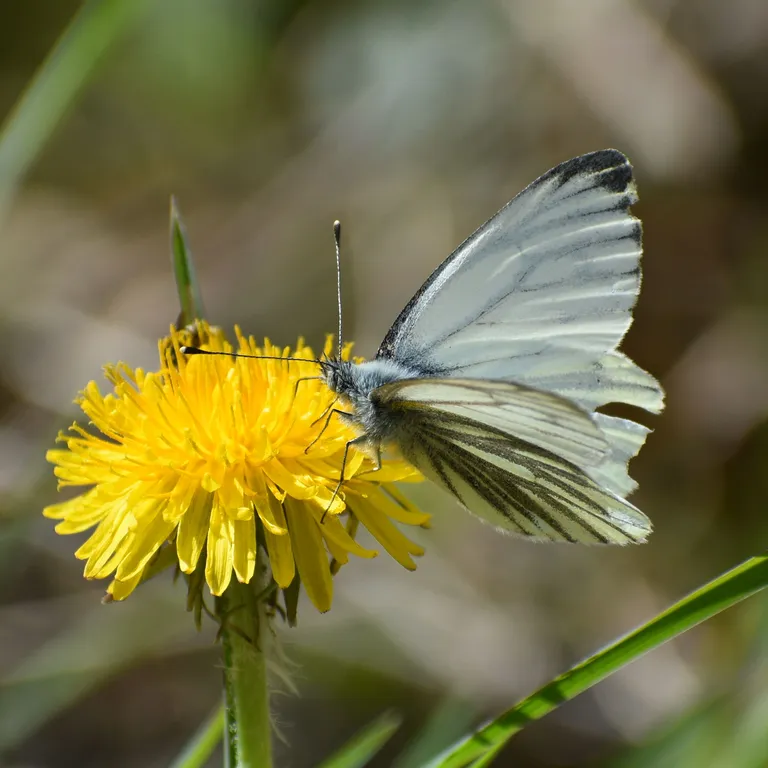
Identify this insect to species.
Pieris napi
